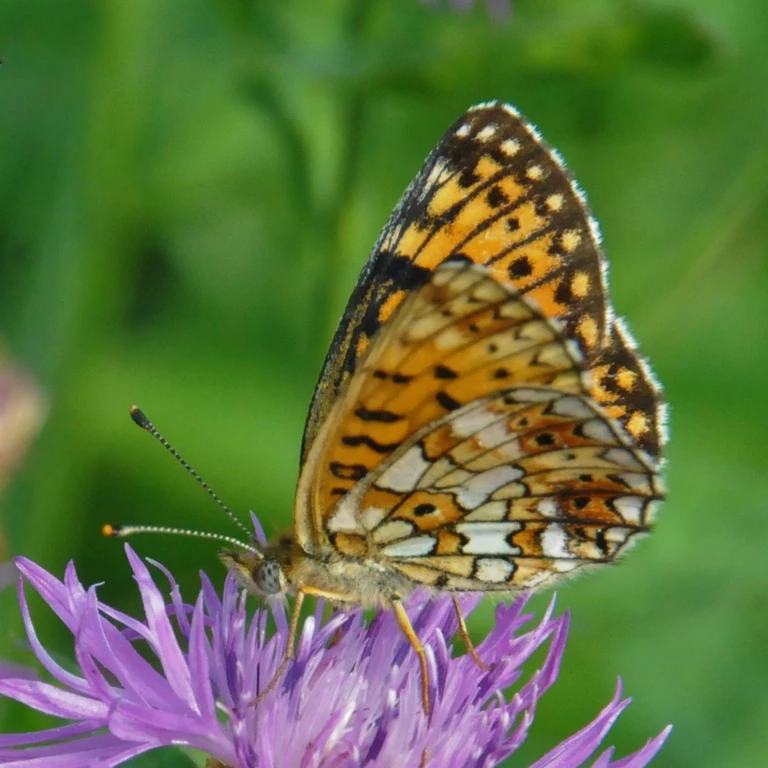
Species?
Boloria selene
